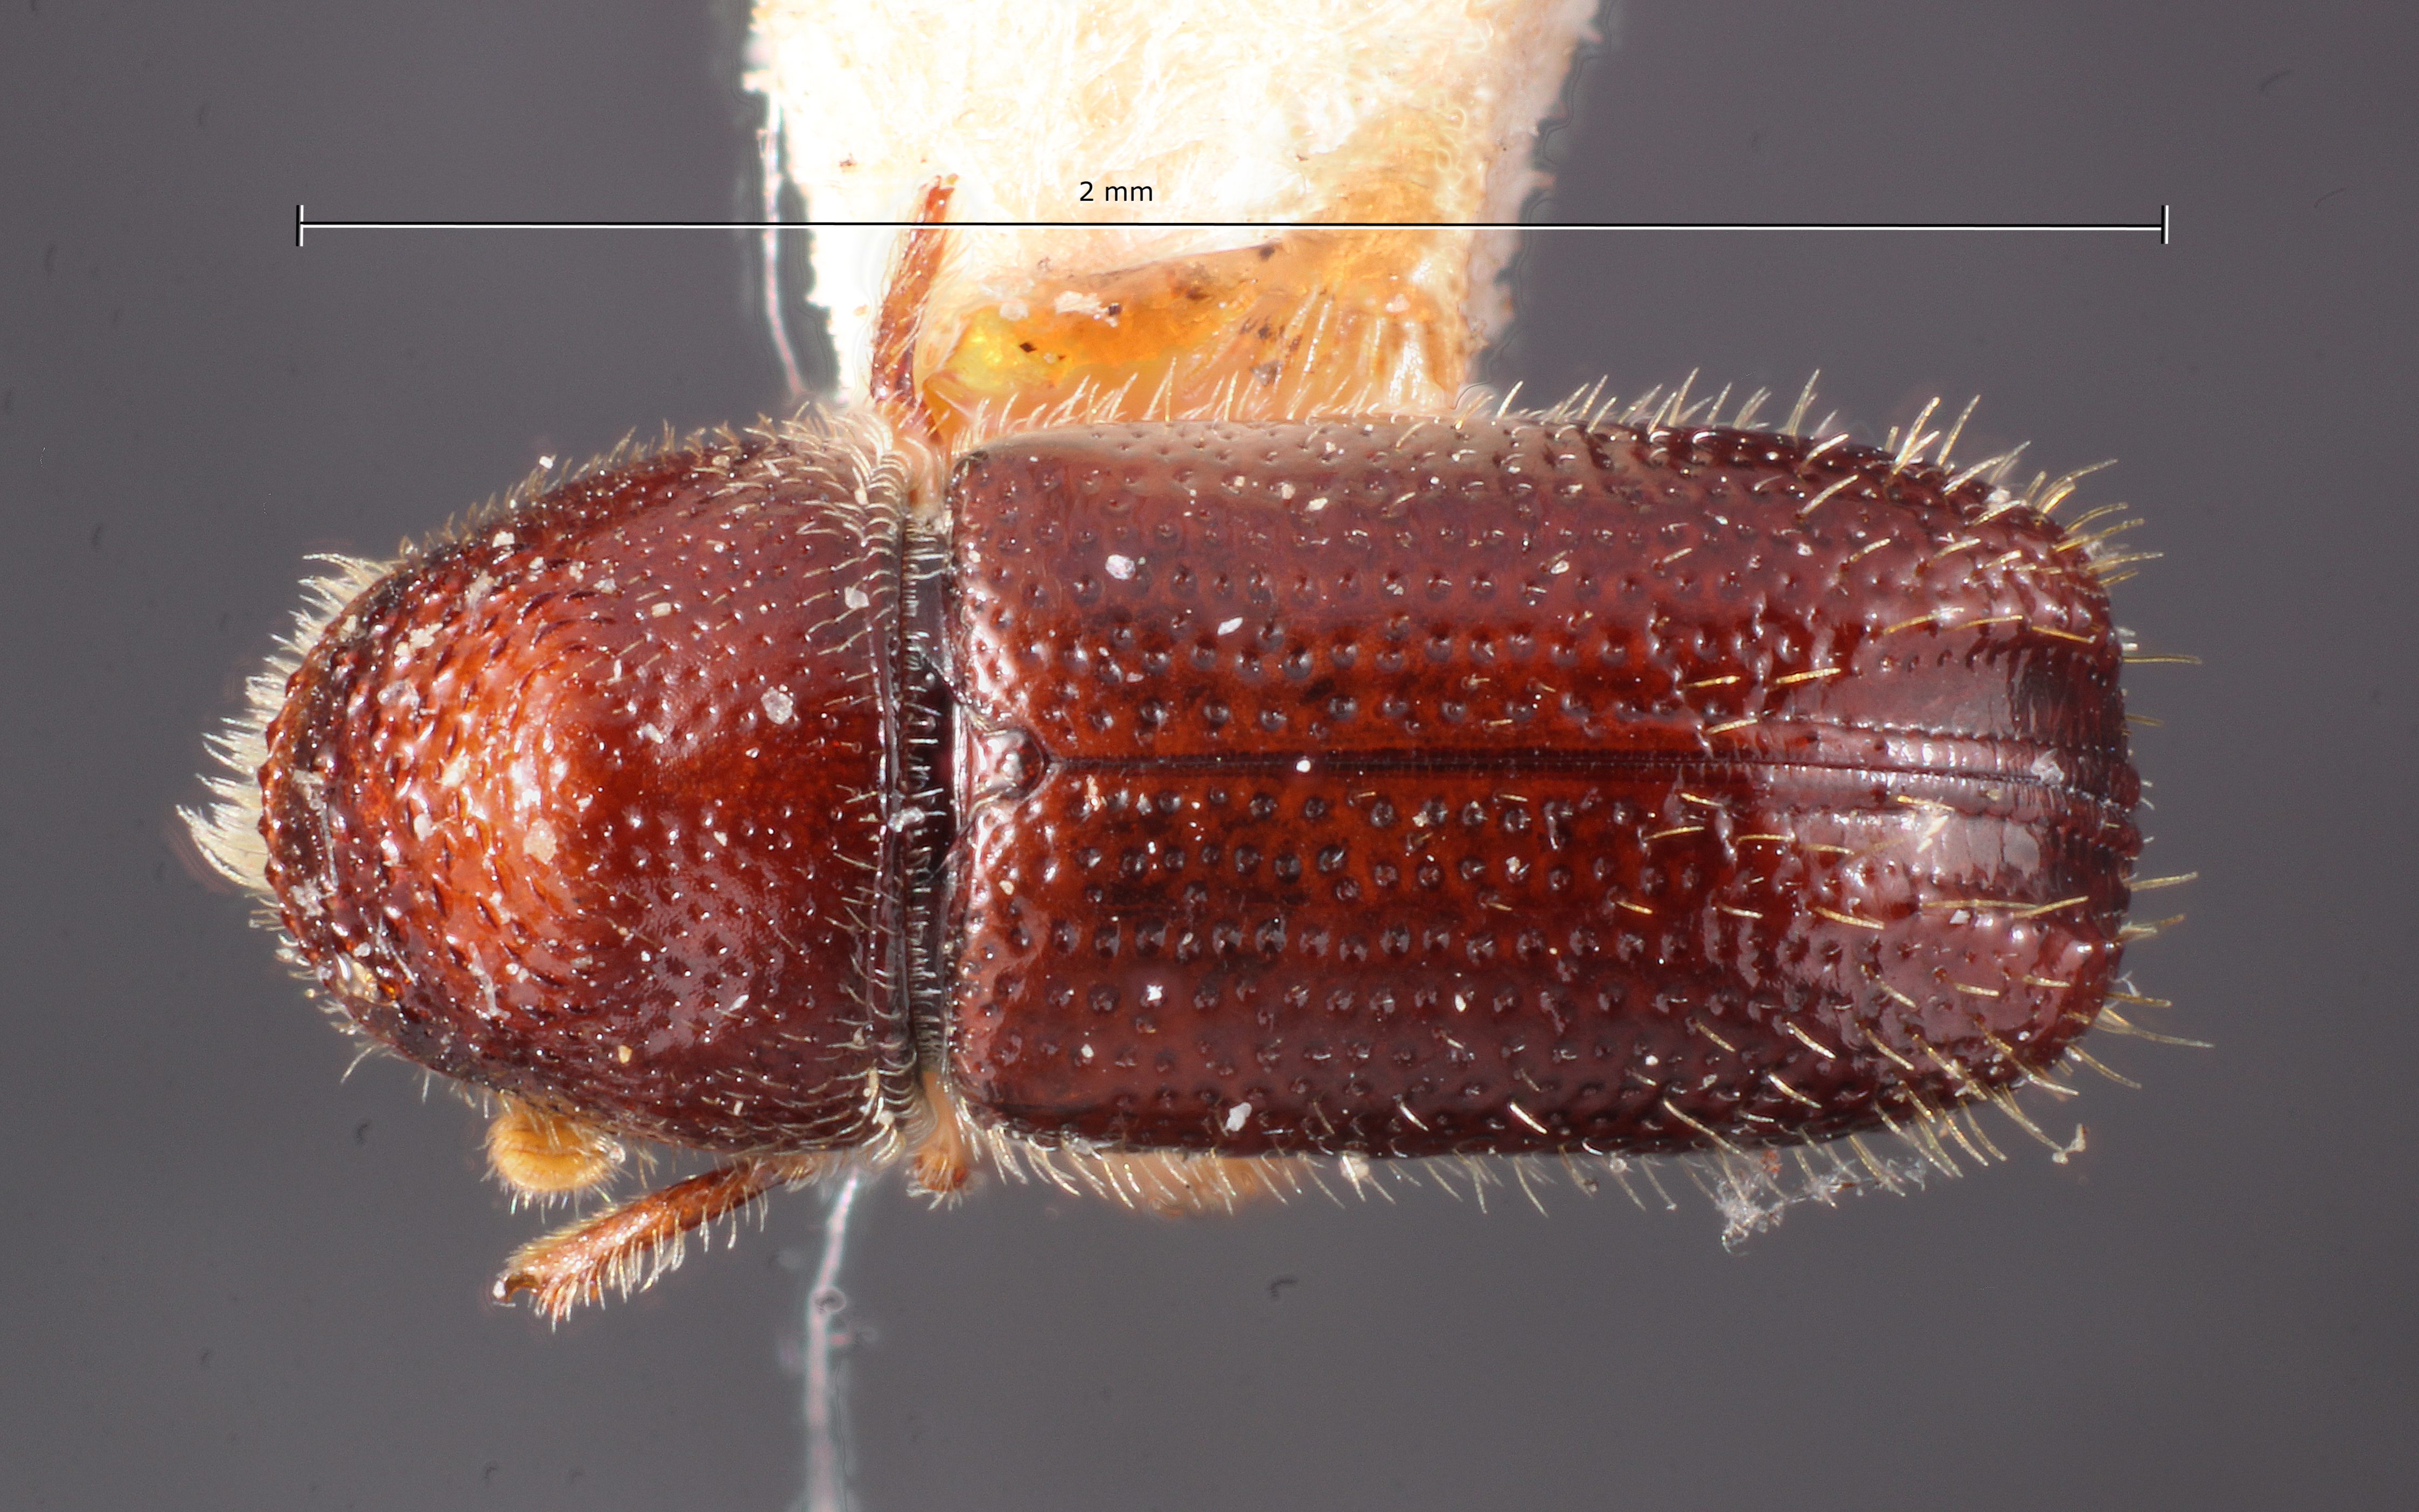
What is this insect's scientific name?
Pityophthorus durus
